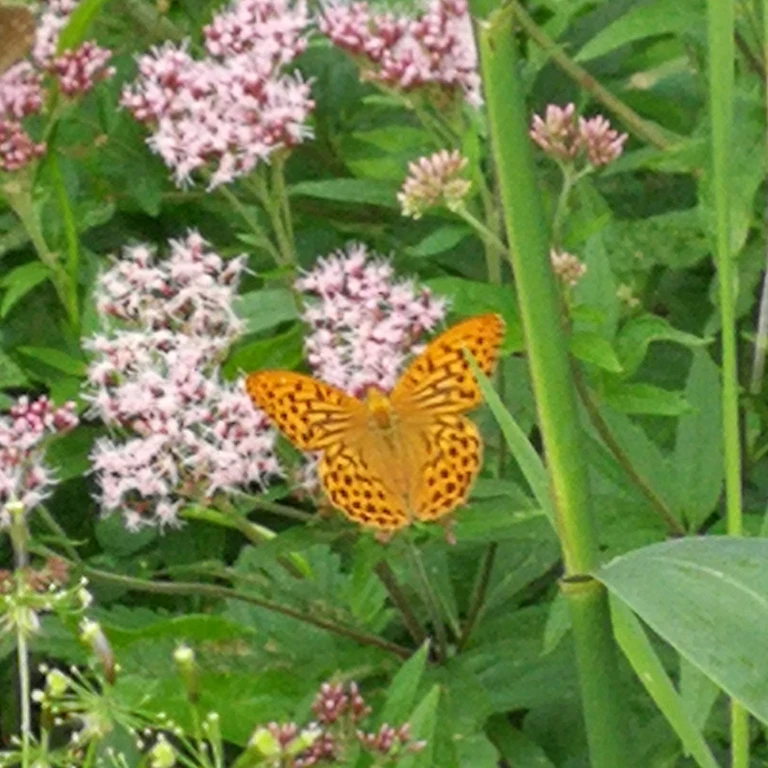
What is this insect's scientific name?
Argynnis paphia
